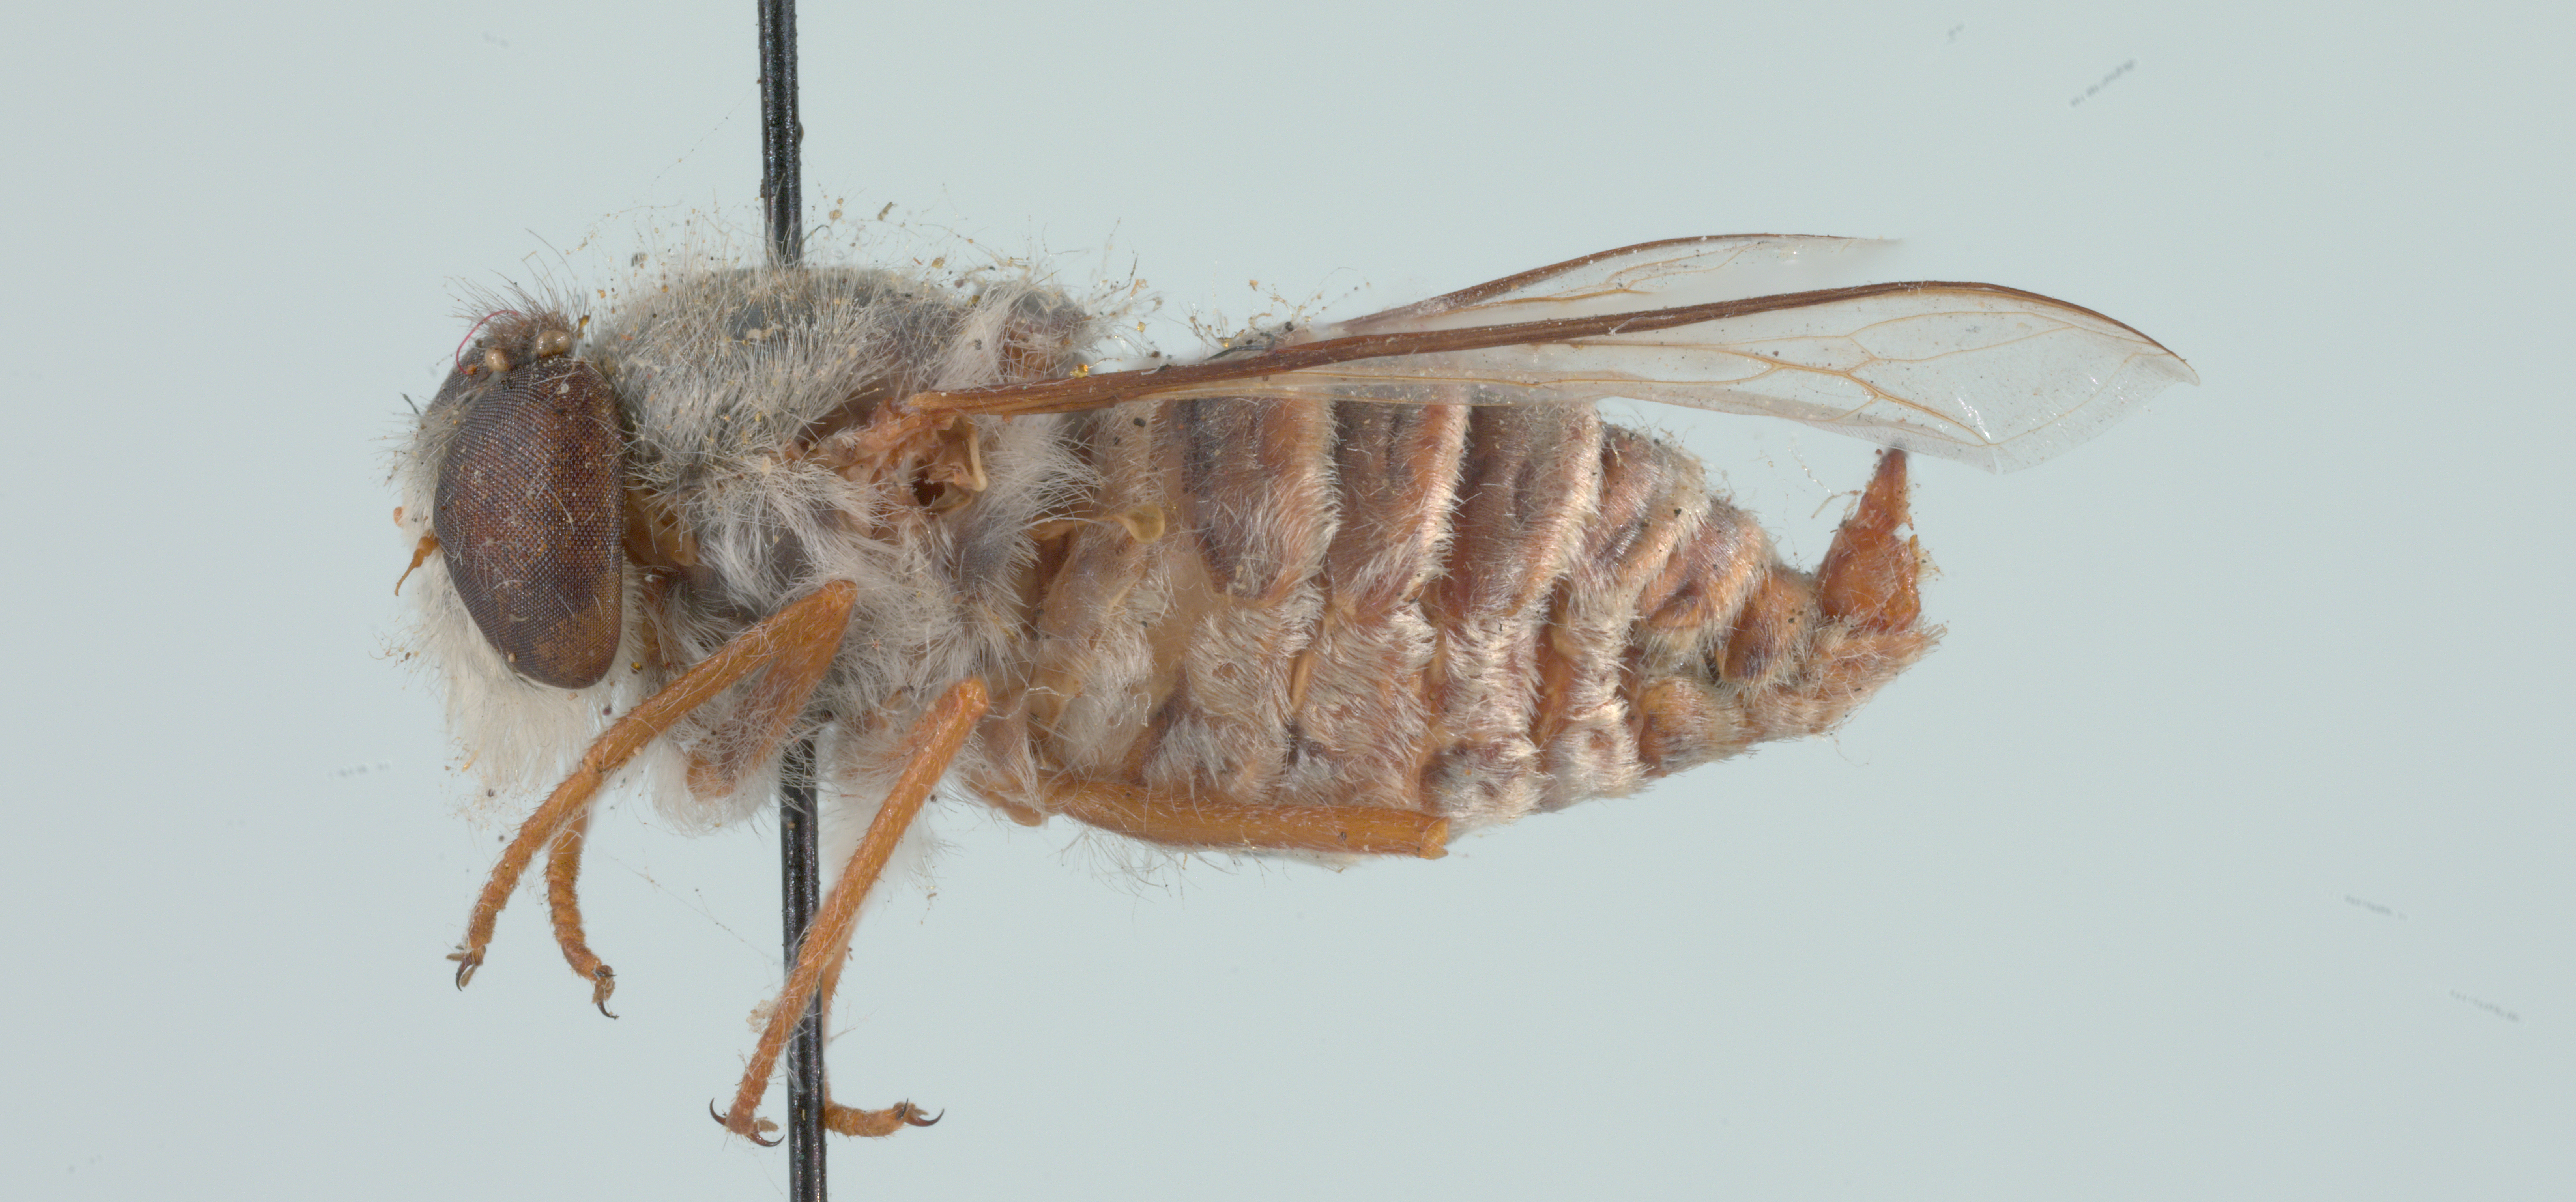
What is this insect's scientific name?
Trichopsidea costata
